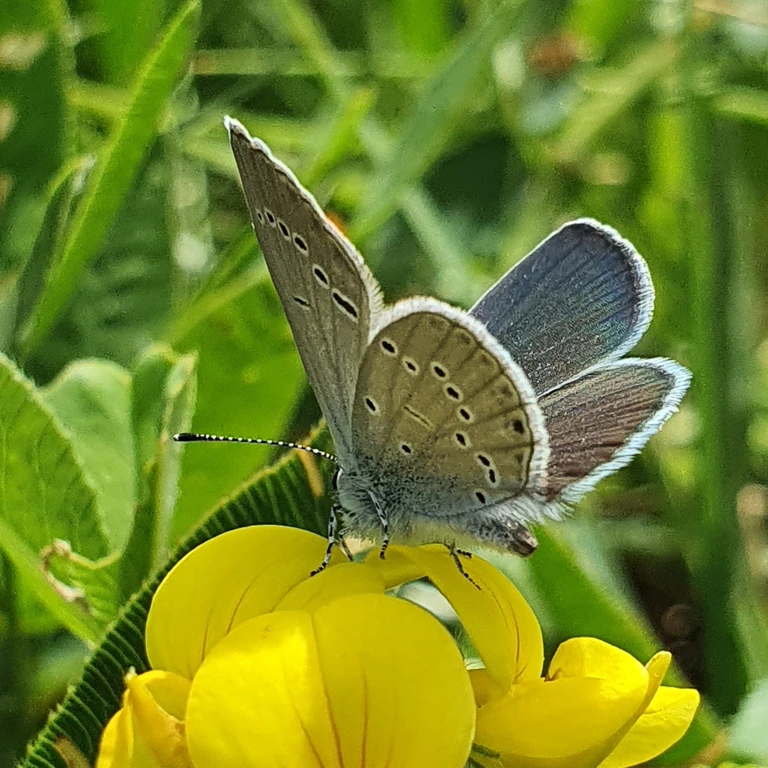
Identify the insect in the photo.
Cupido minimus
